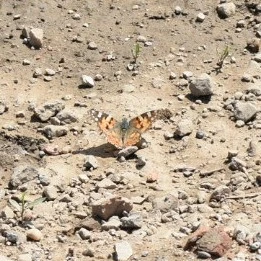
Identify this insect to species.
Vanessa cardui
